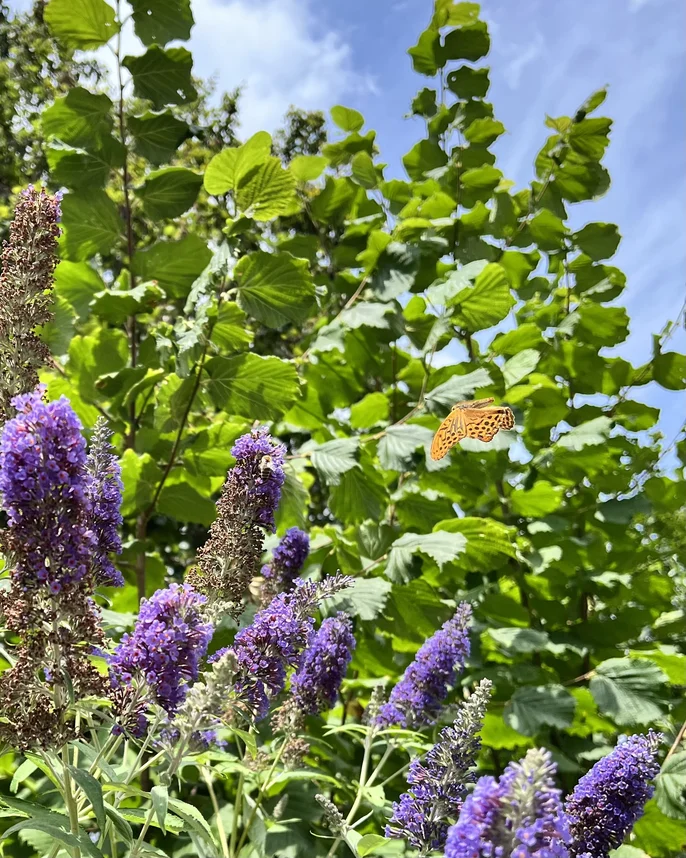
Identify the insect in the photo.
Argynnis paphia
